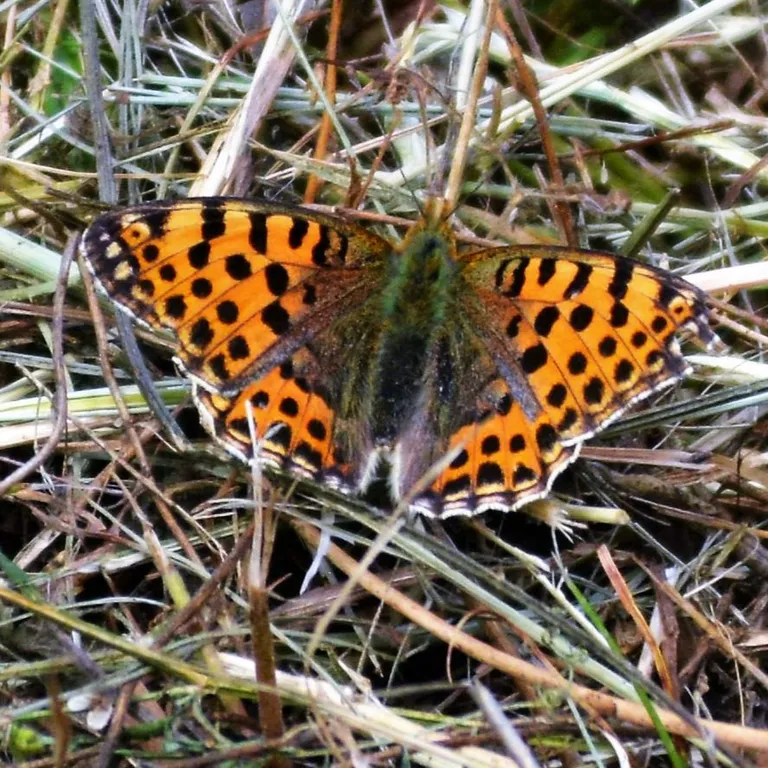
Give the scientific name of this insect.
Issoria lathonia
